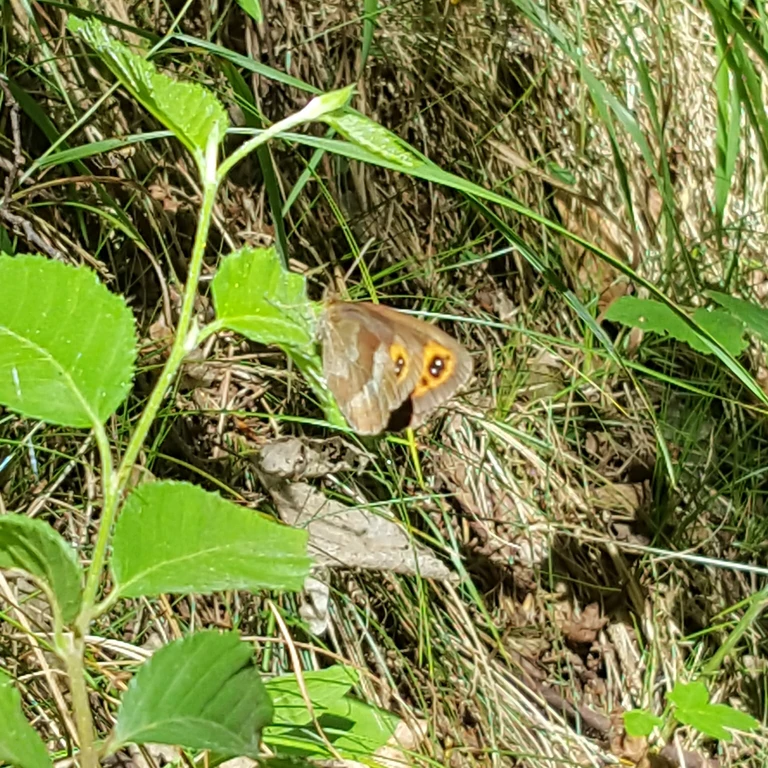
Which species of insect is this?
Erebia aethiops
